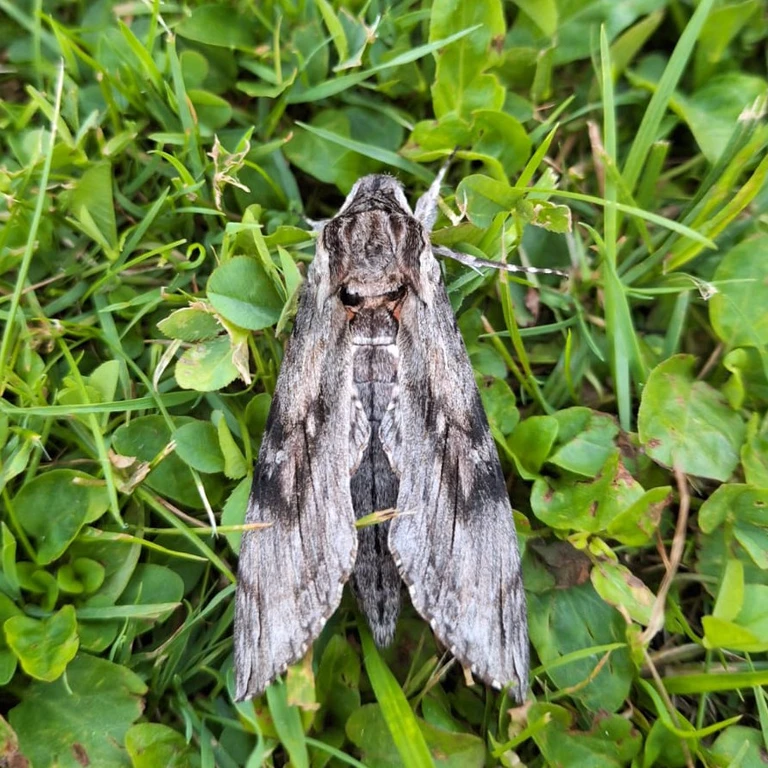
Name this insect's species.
Agrius convolvuli
